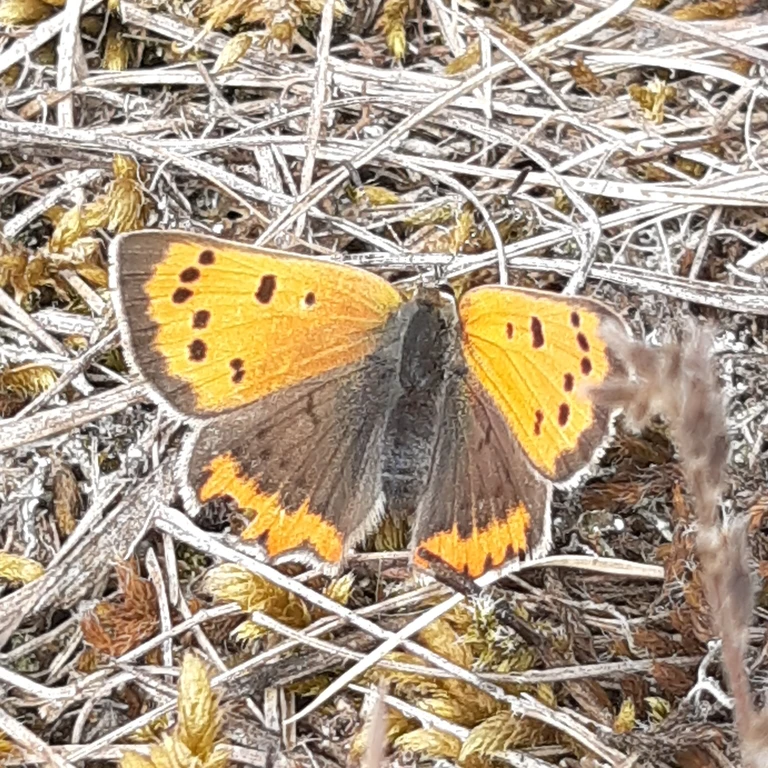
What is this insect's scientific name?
Lycaena phlaeas
